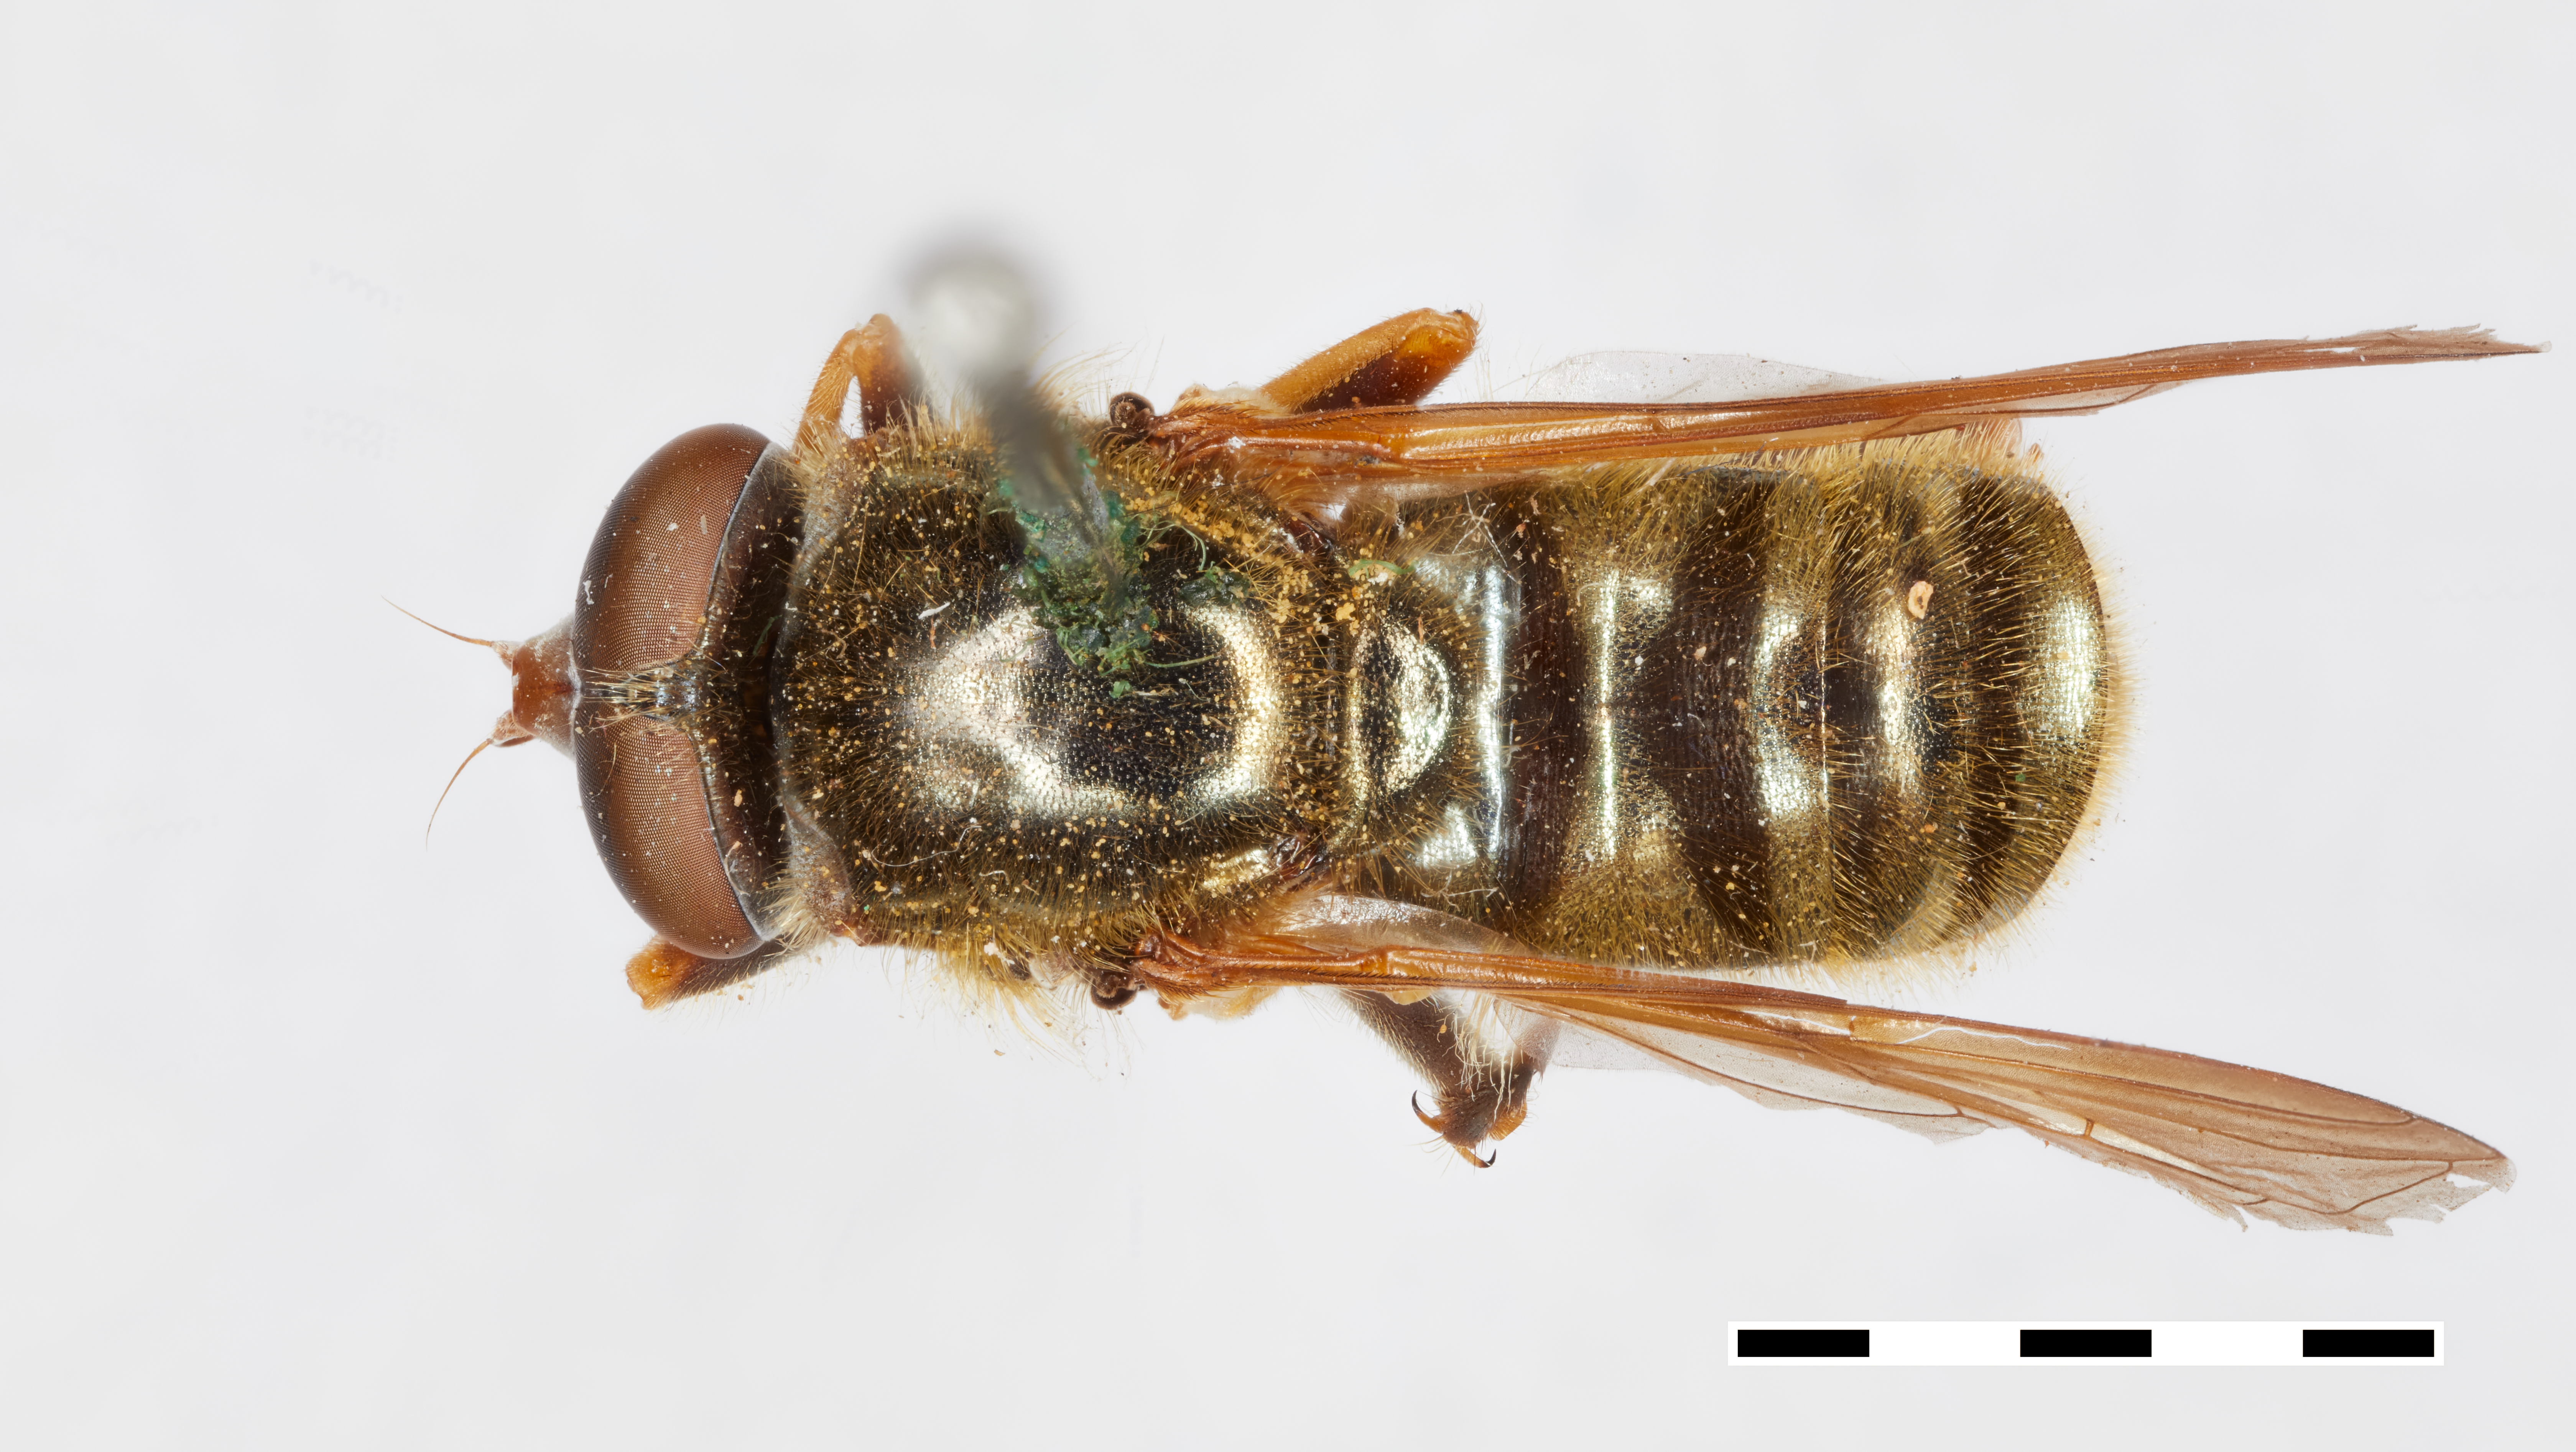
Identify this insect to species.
Caliprobola crawfordi
